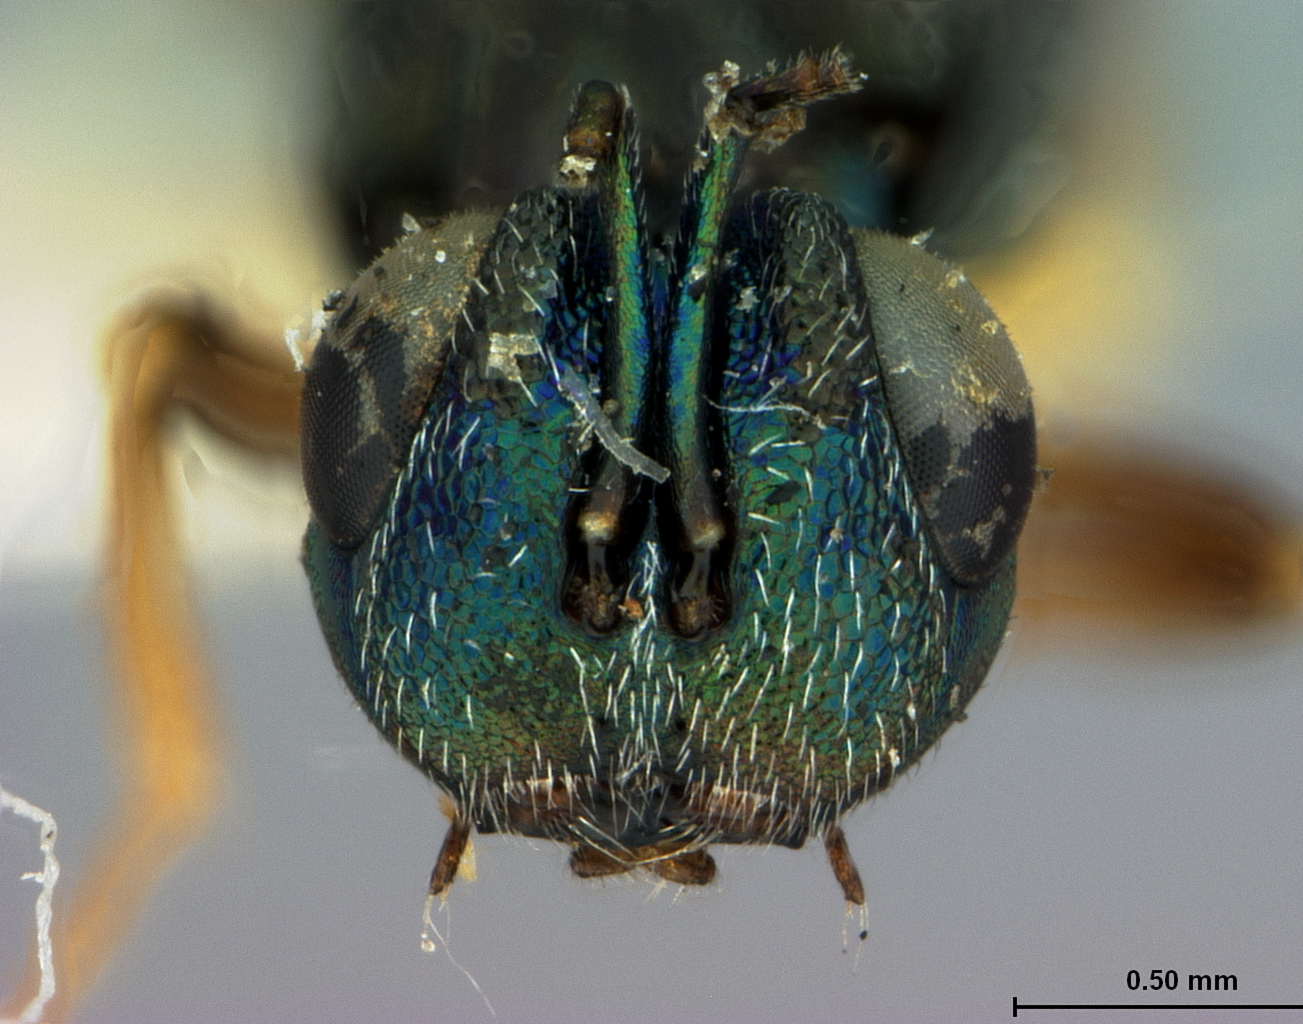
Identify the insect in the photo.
Ratzburgia amphicerovora
